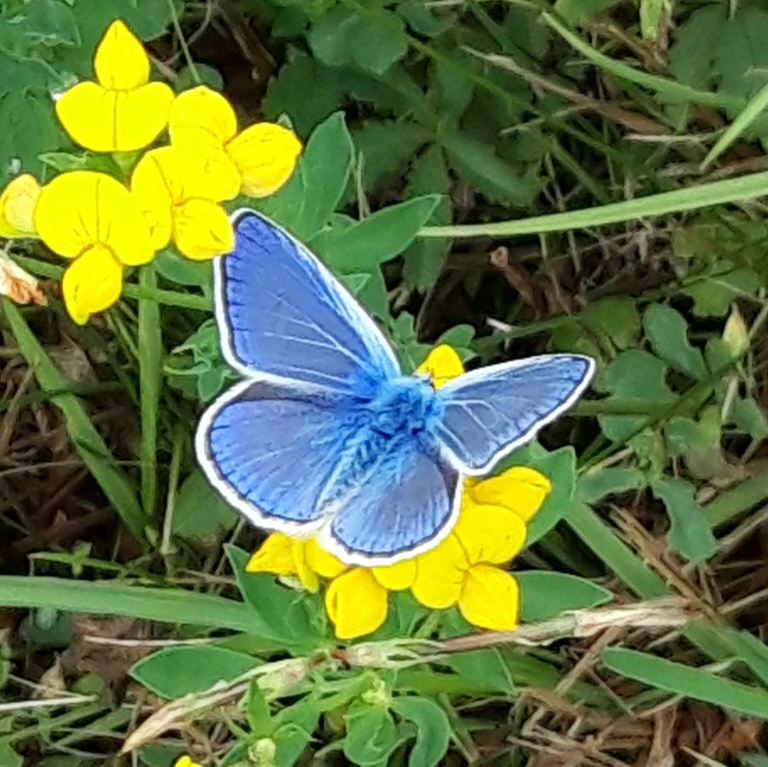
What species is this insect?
Polyommatus icarus
